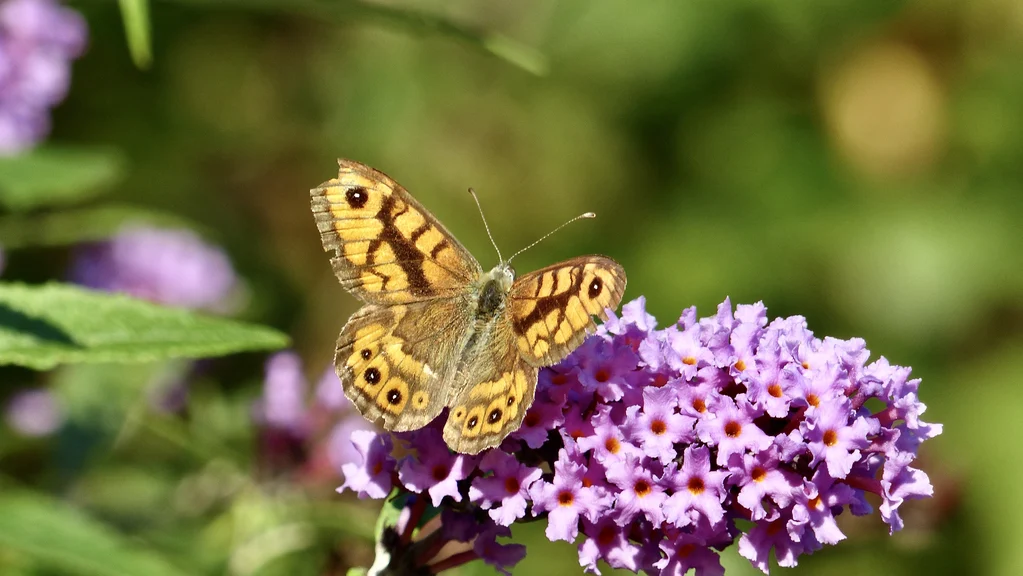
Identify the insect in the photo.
Lasiommata megera (also Pararge megera)
